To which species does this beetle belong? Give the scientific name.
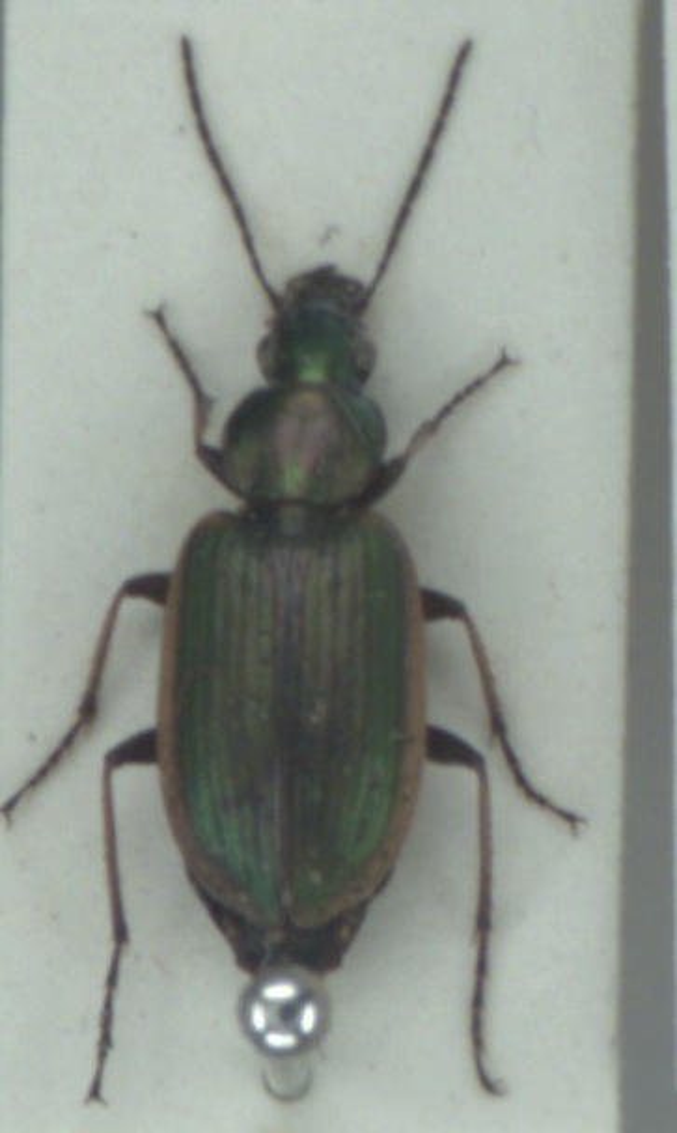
Agonum marginatum
